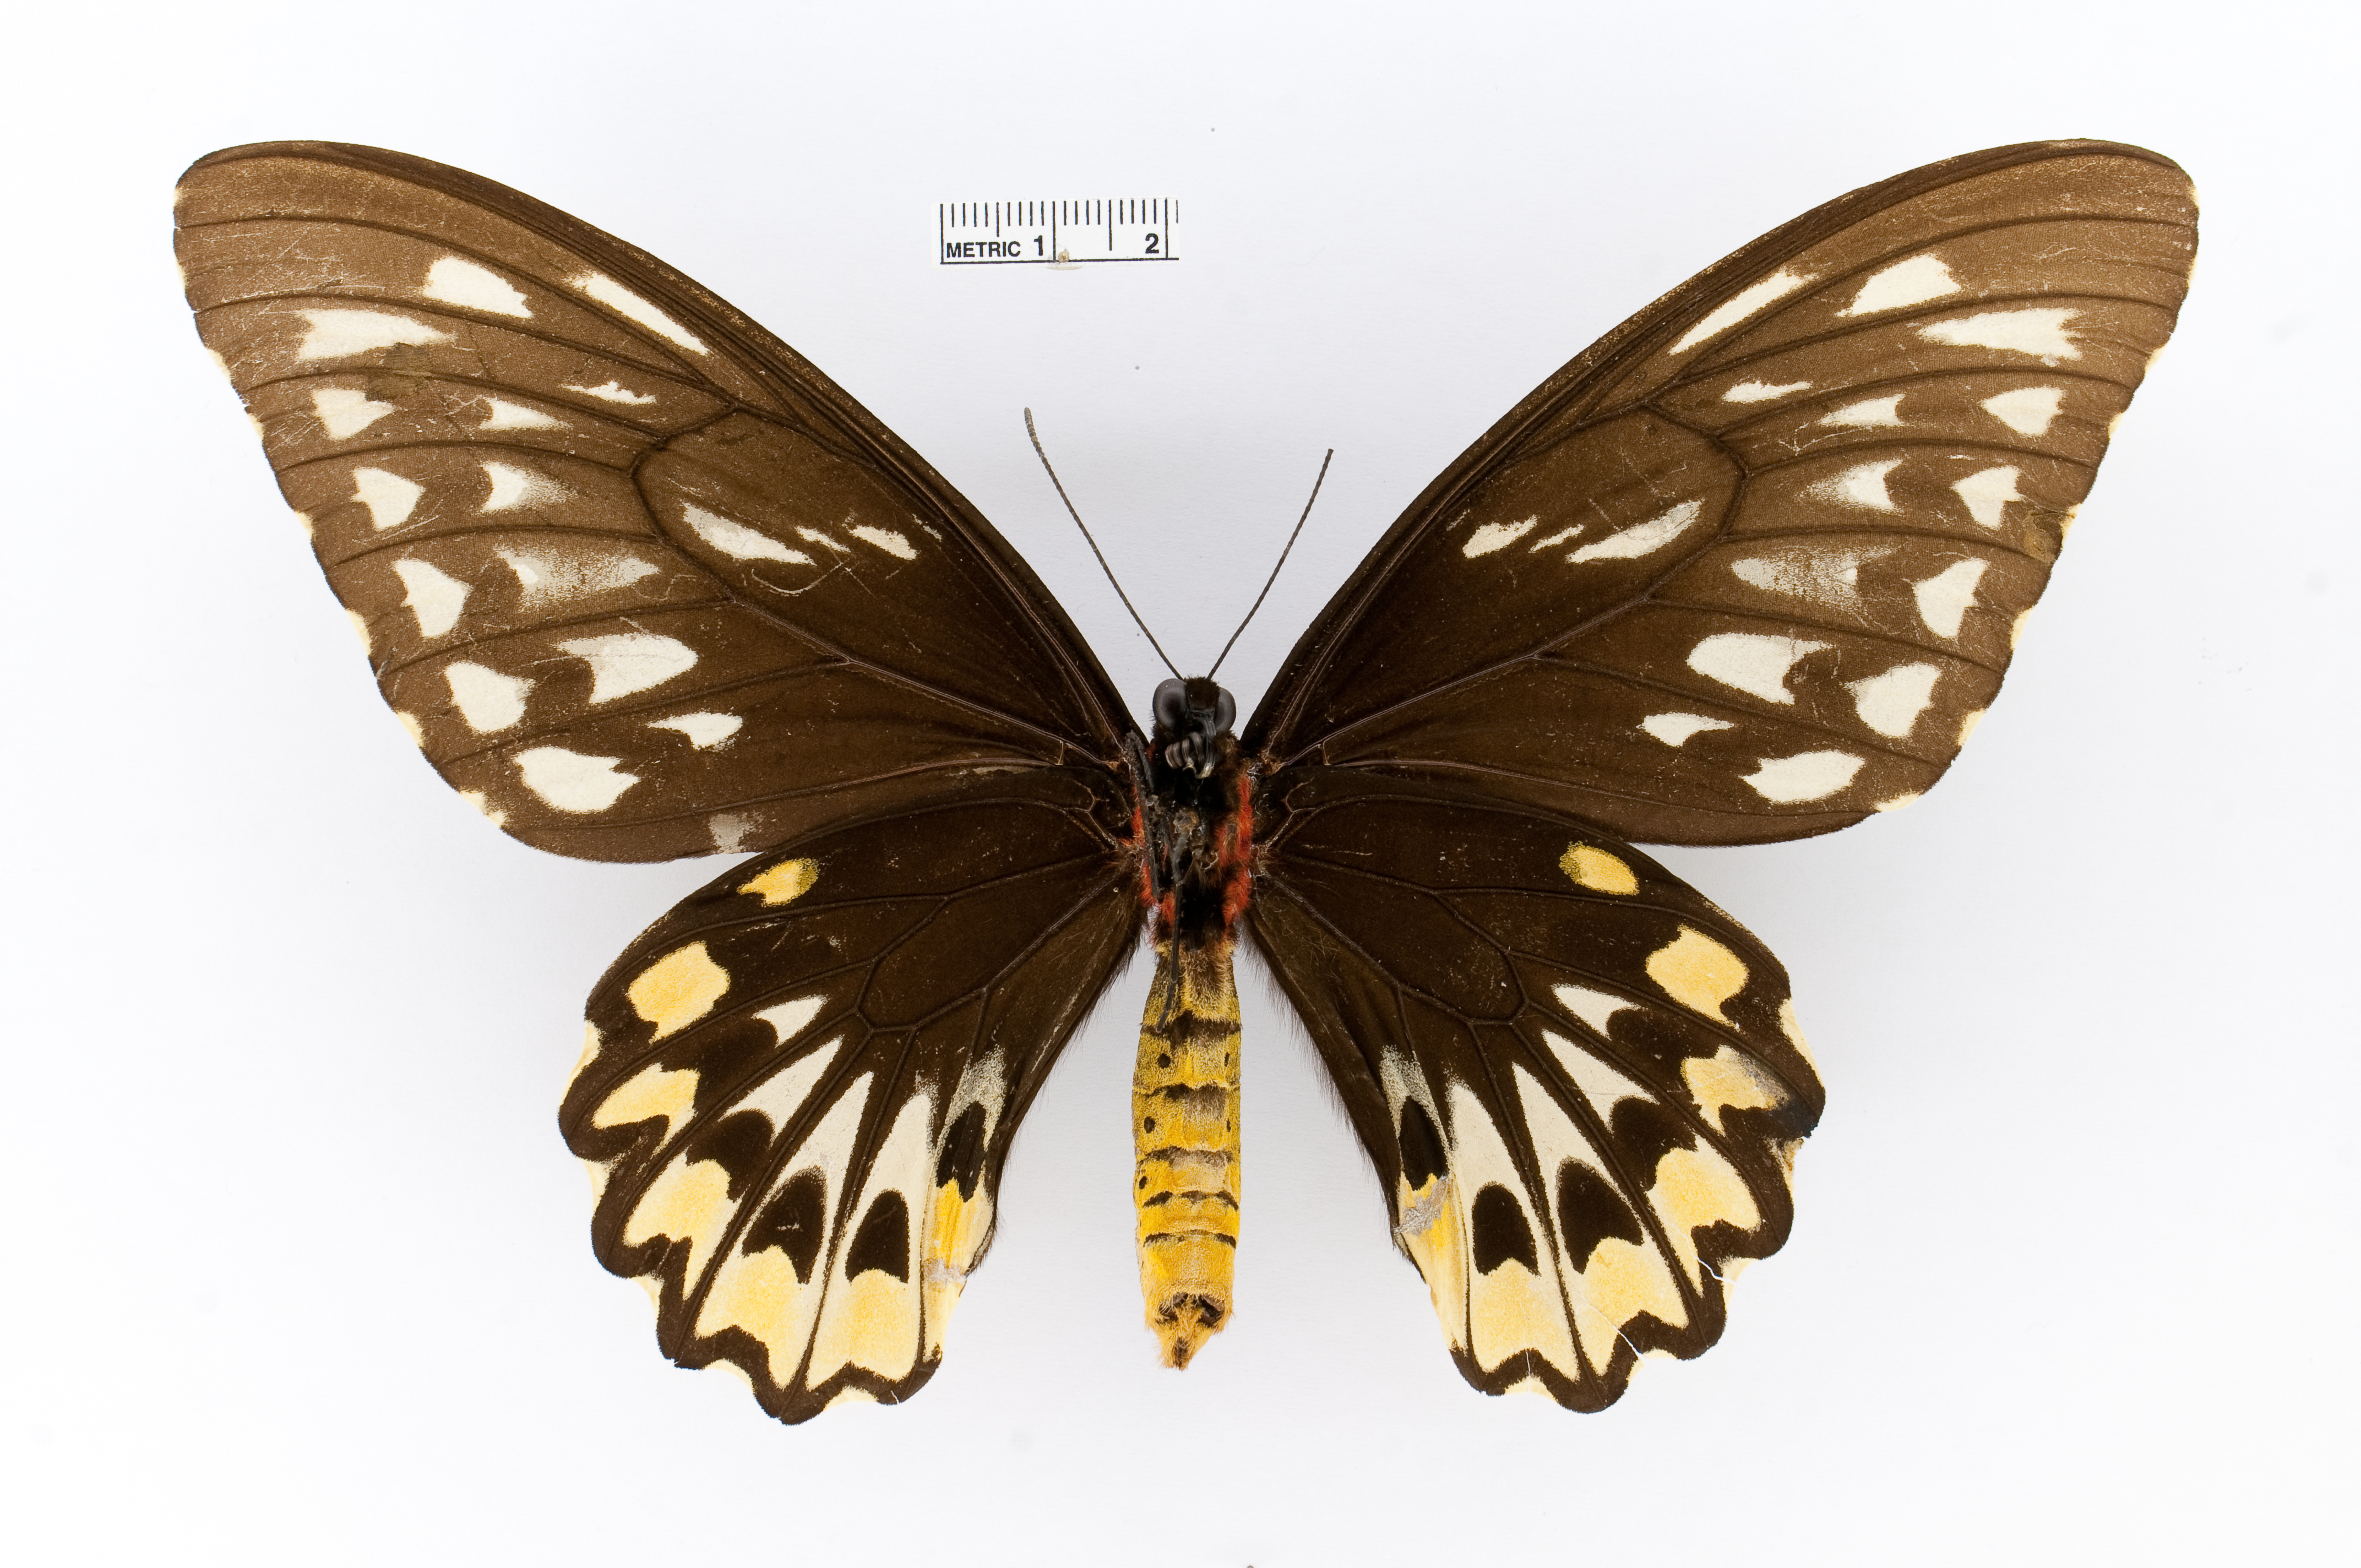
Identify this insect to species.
Ornithoptera croesus
